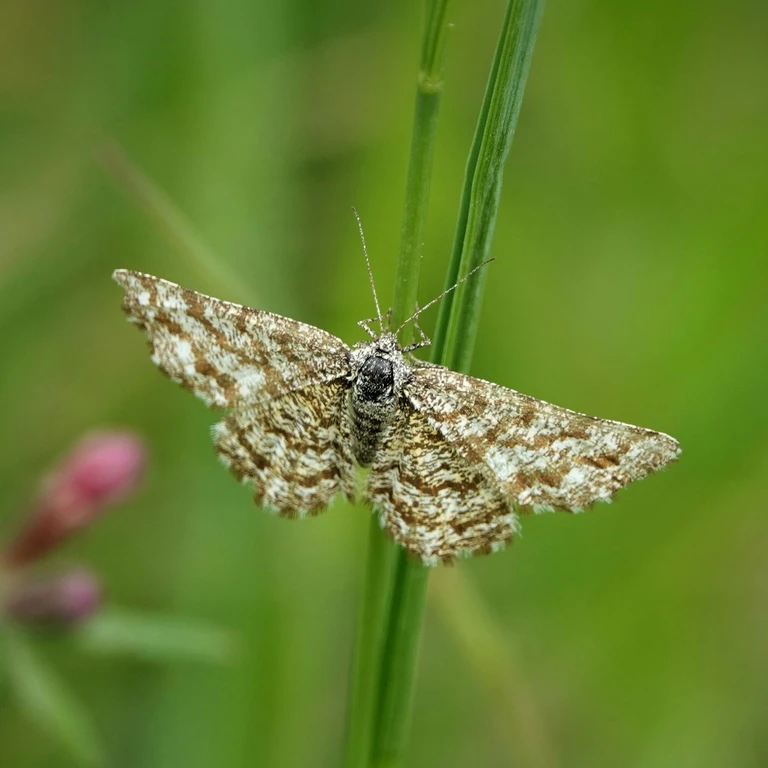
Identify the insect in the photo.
Ematurga atomaria
